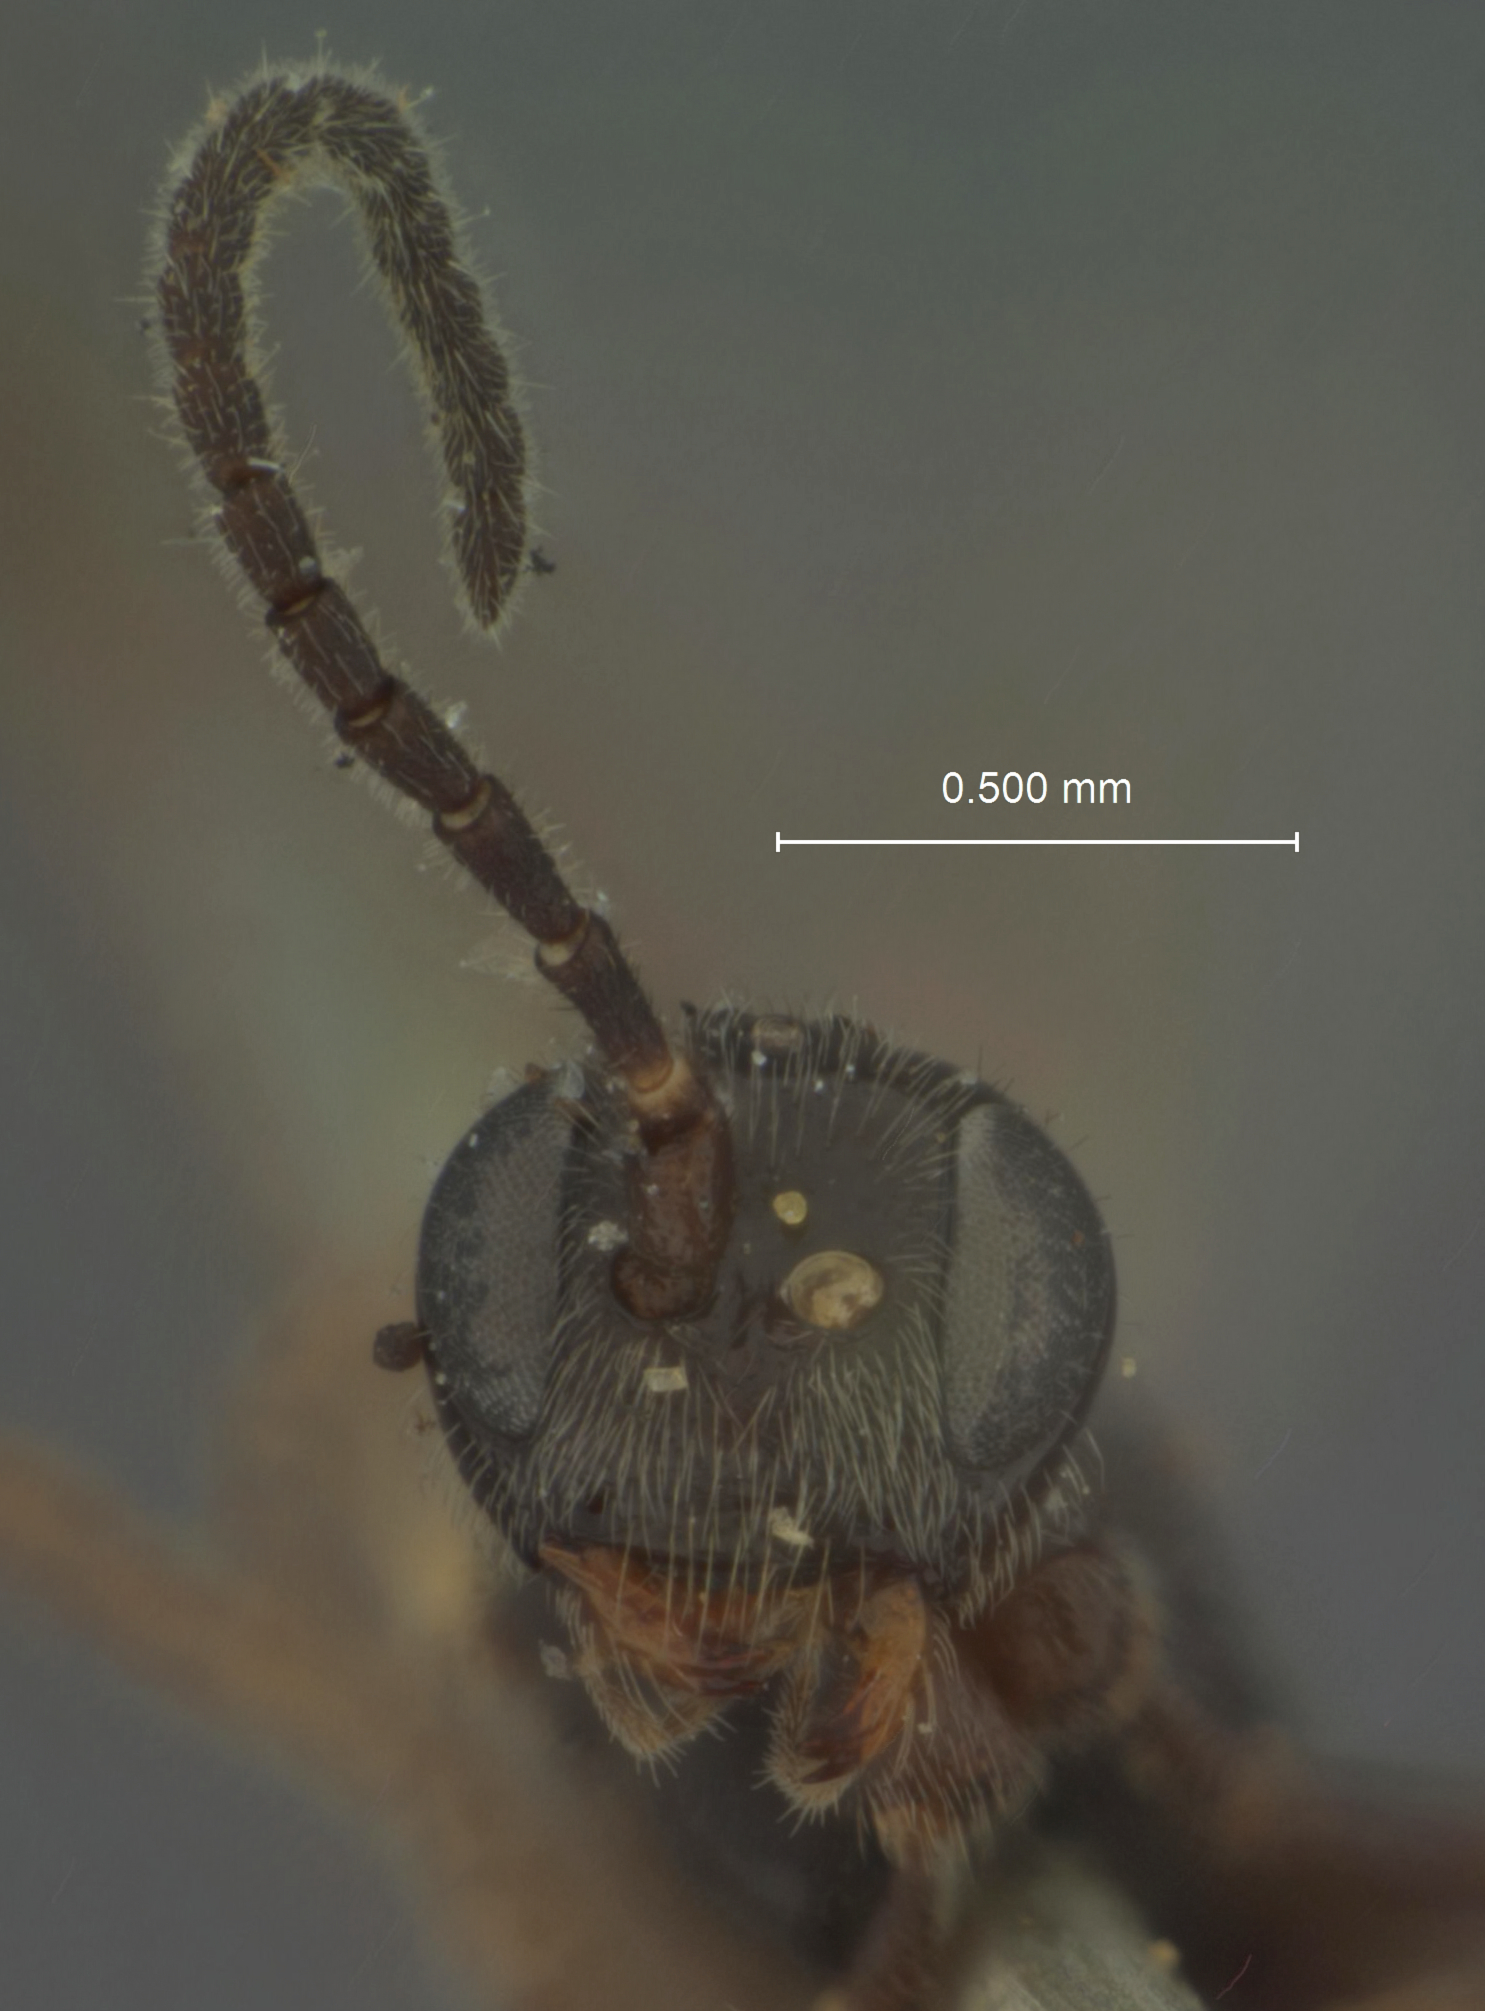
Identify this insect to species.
Bathymetis quadriceps
